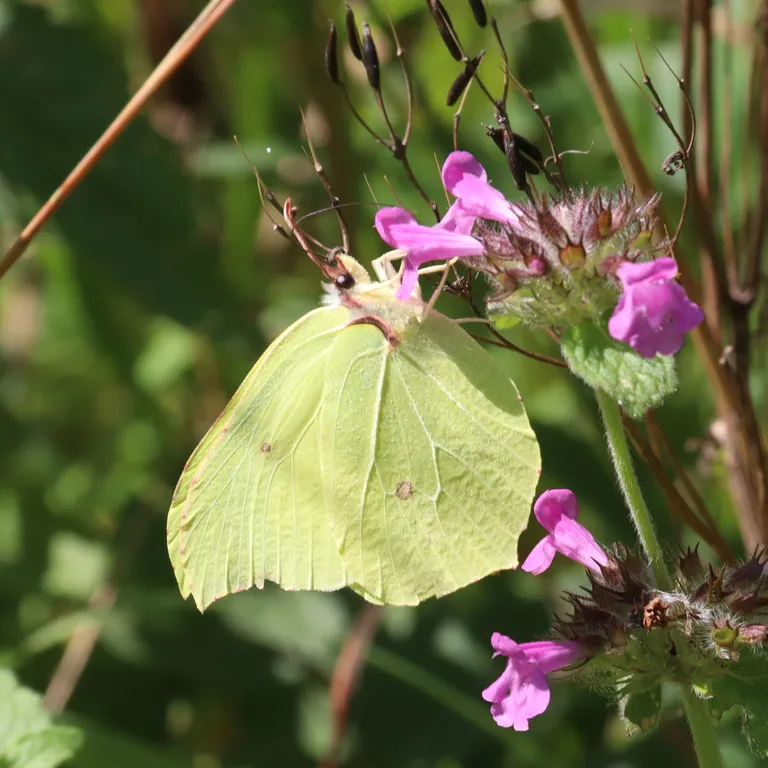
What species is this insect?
Gonepteryx rhamni
